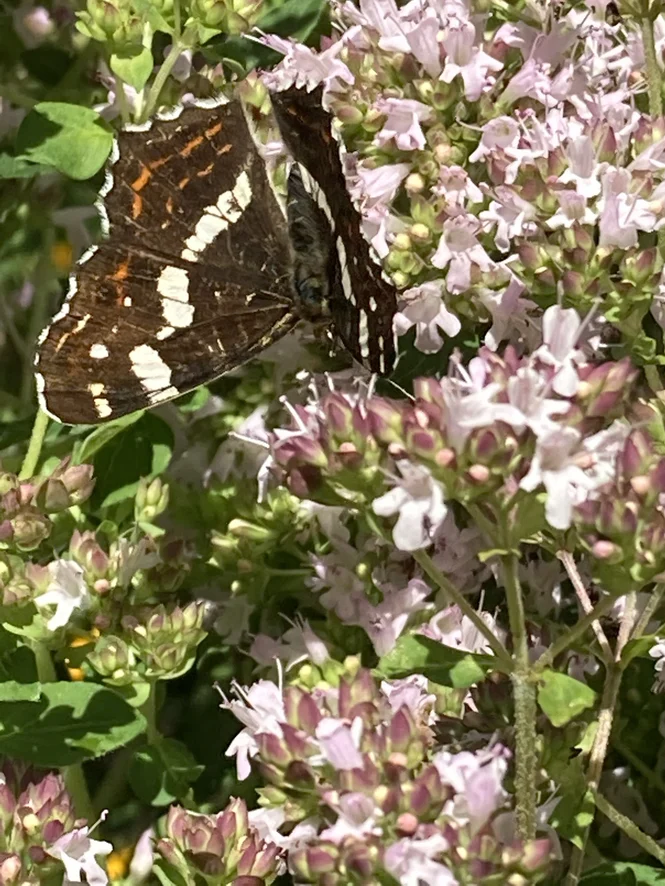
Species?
Araschnia levana
